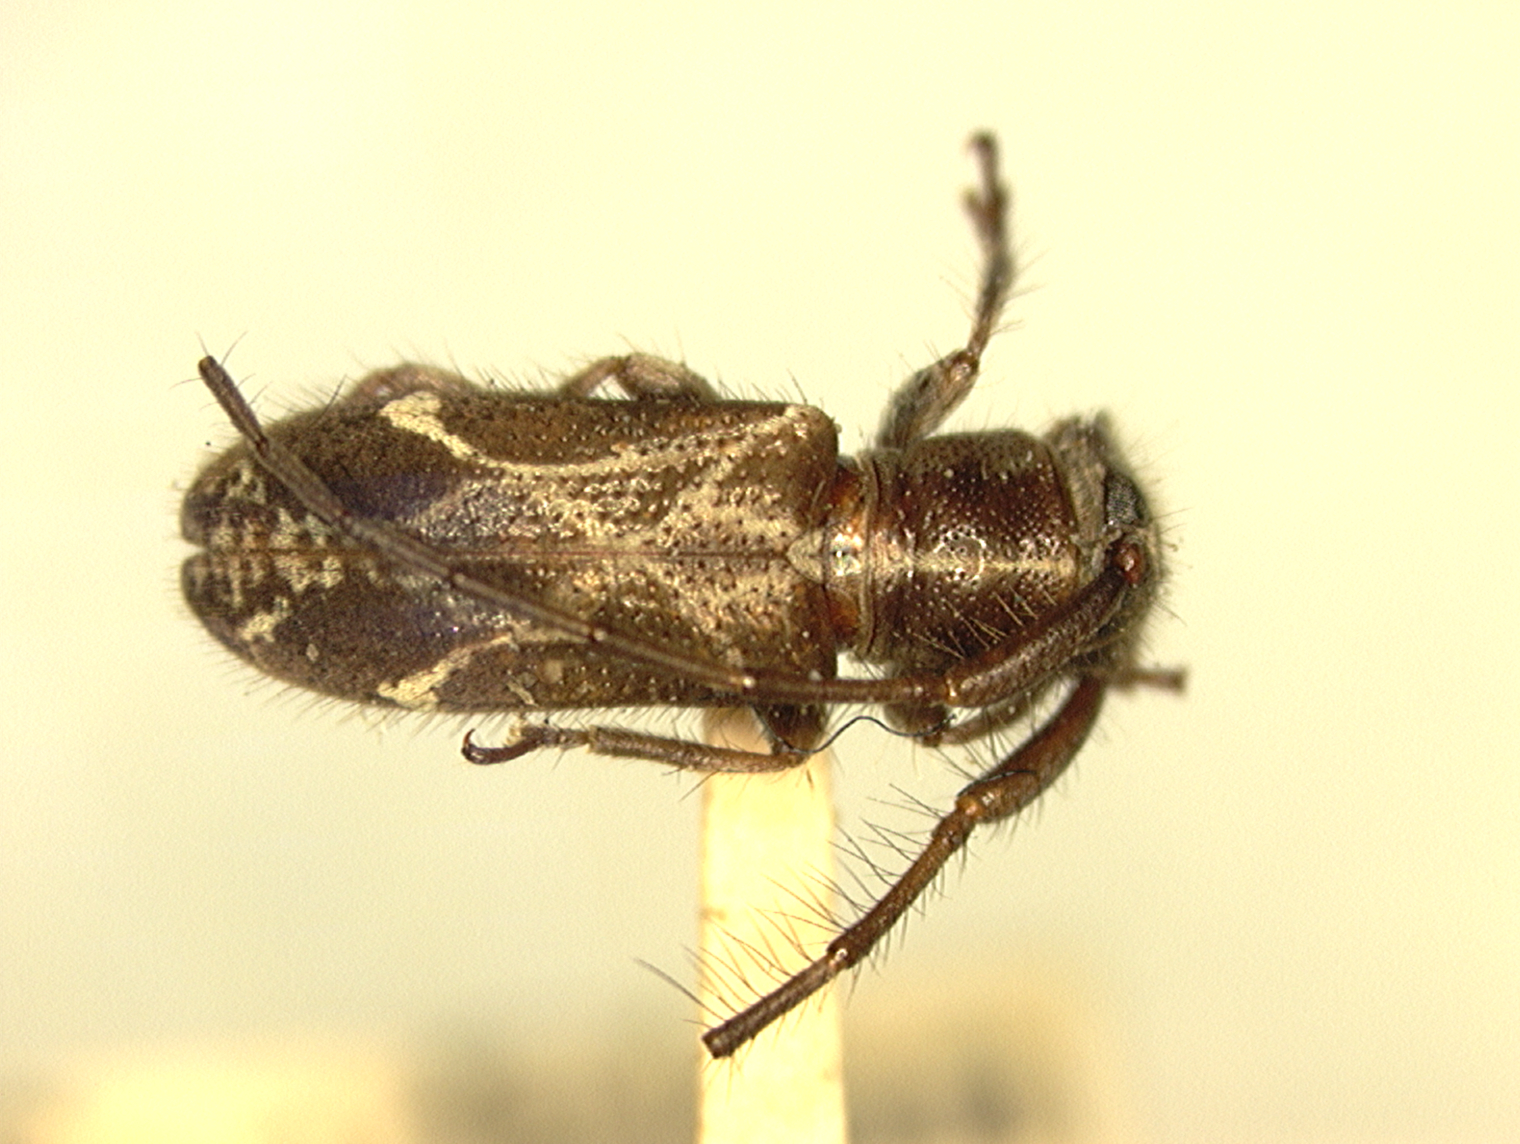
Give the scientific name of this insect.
Neoegesina albomaculata
